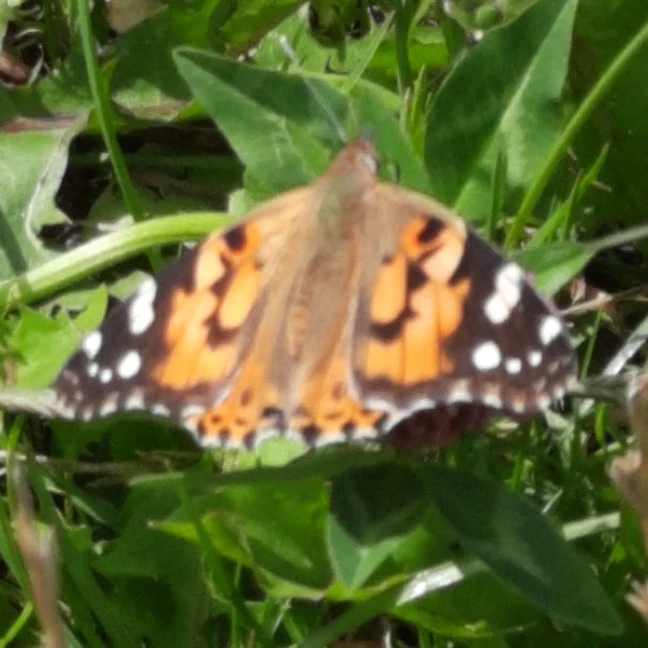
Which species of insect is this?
Vanessa cardui
